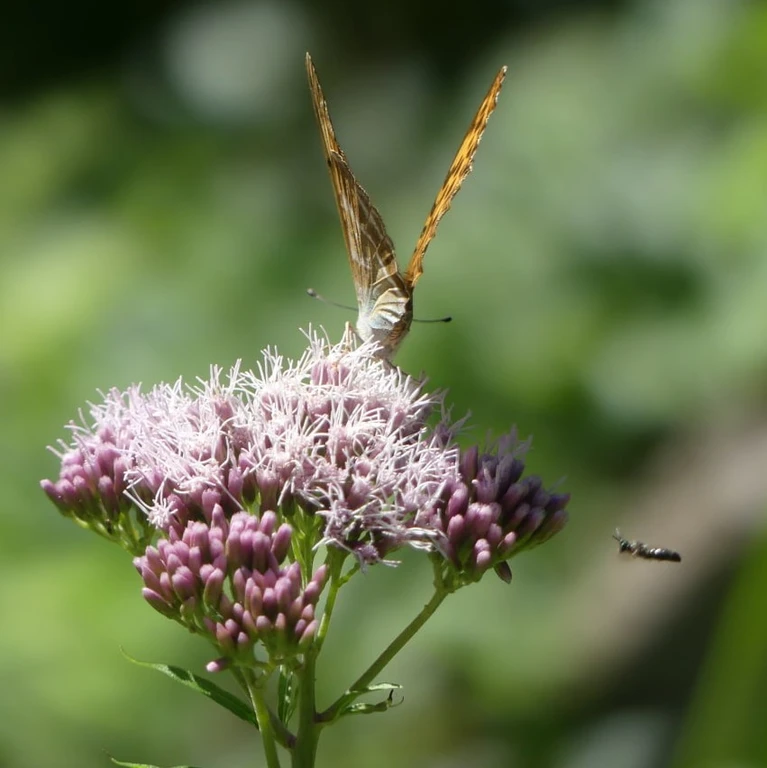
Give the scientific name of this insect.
Argynnis paphia
